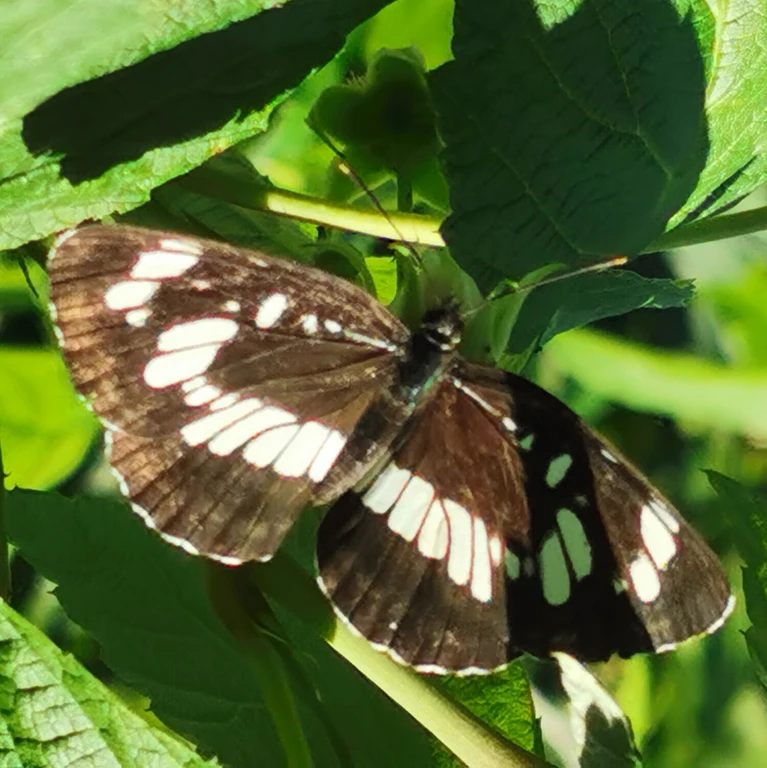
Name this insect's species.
Neptis rivularis
